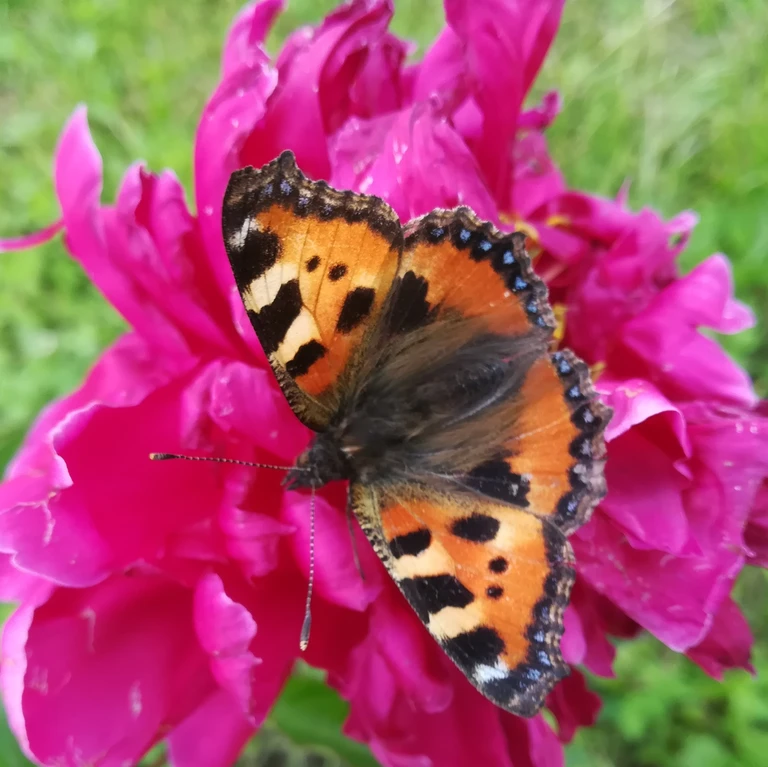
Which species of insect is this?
Aglais urticae
